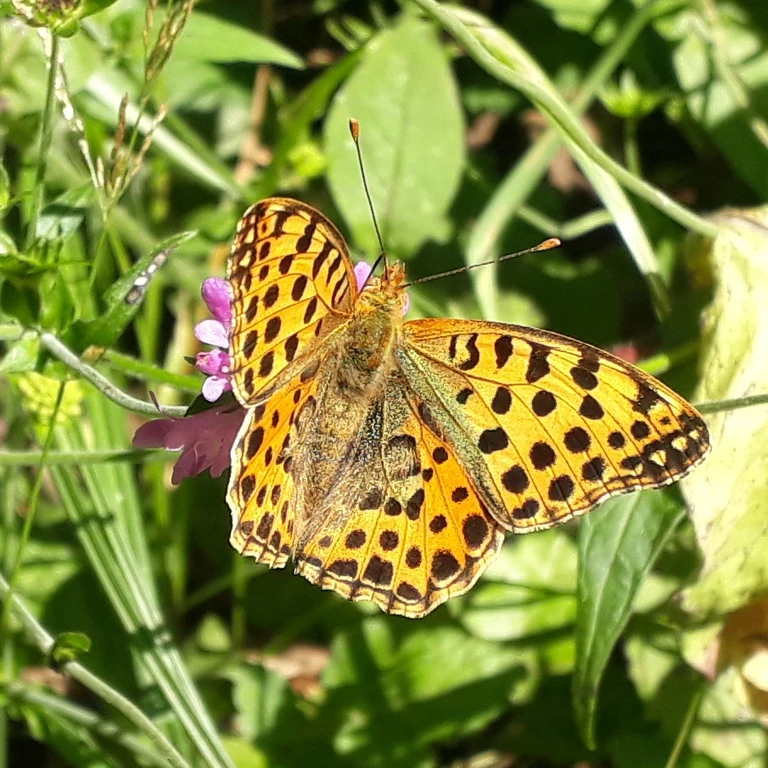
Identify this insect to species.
Issoria lathonia
